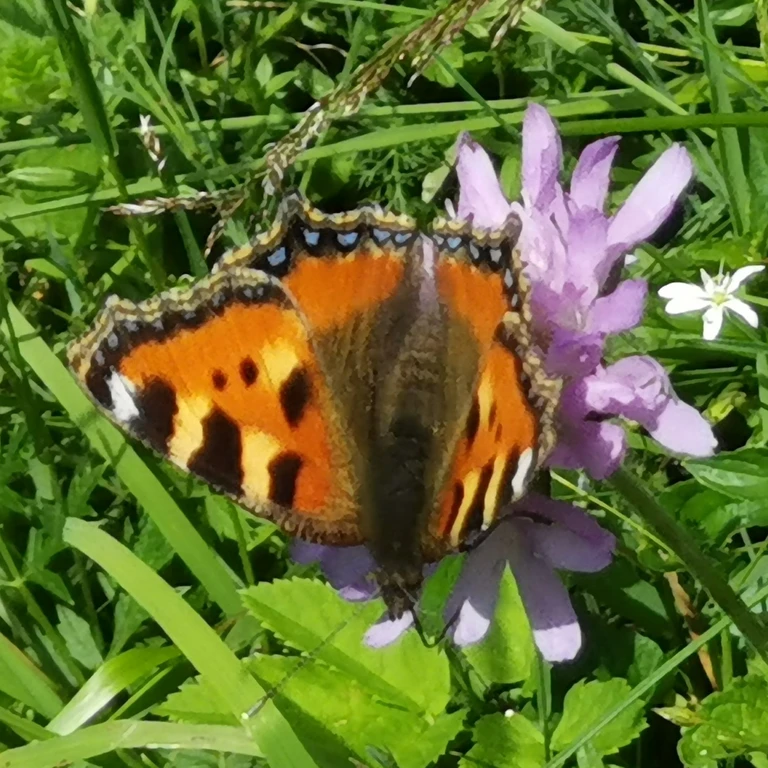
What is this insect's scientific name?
Aglais urticae
